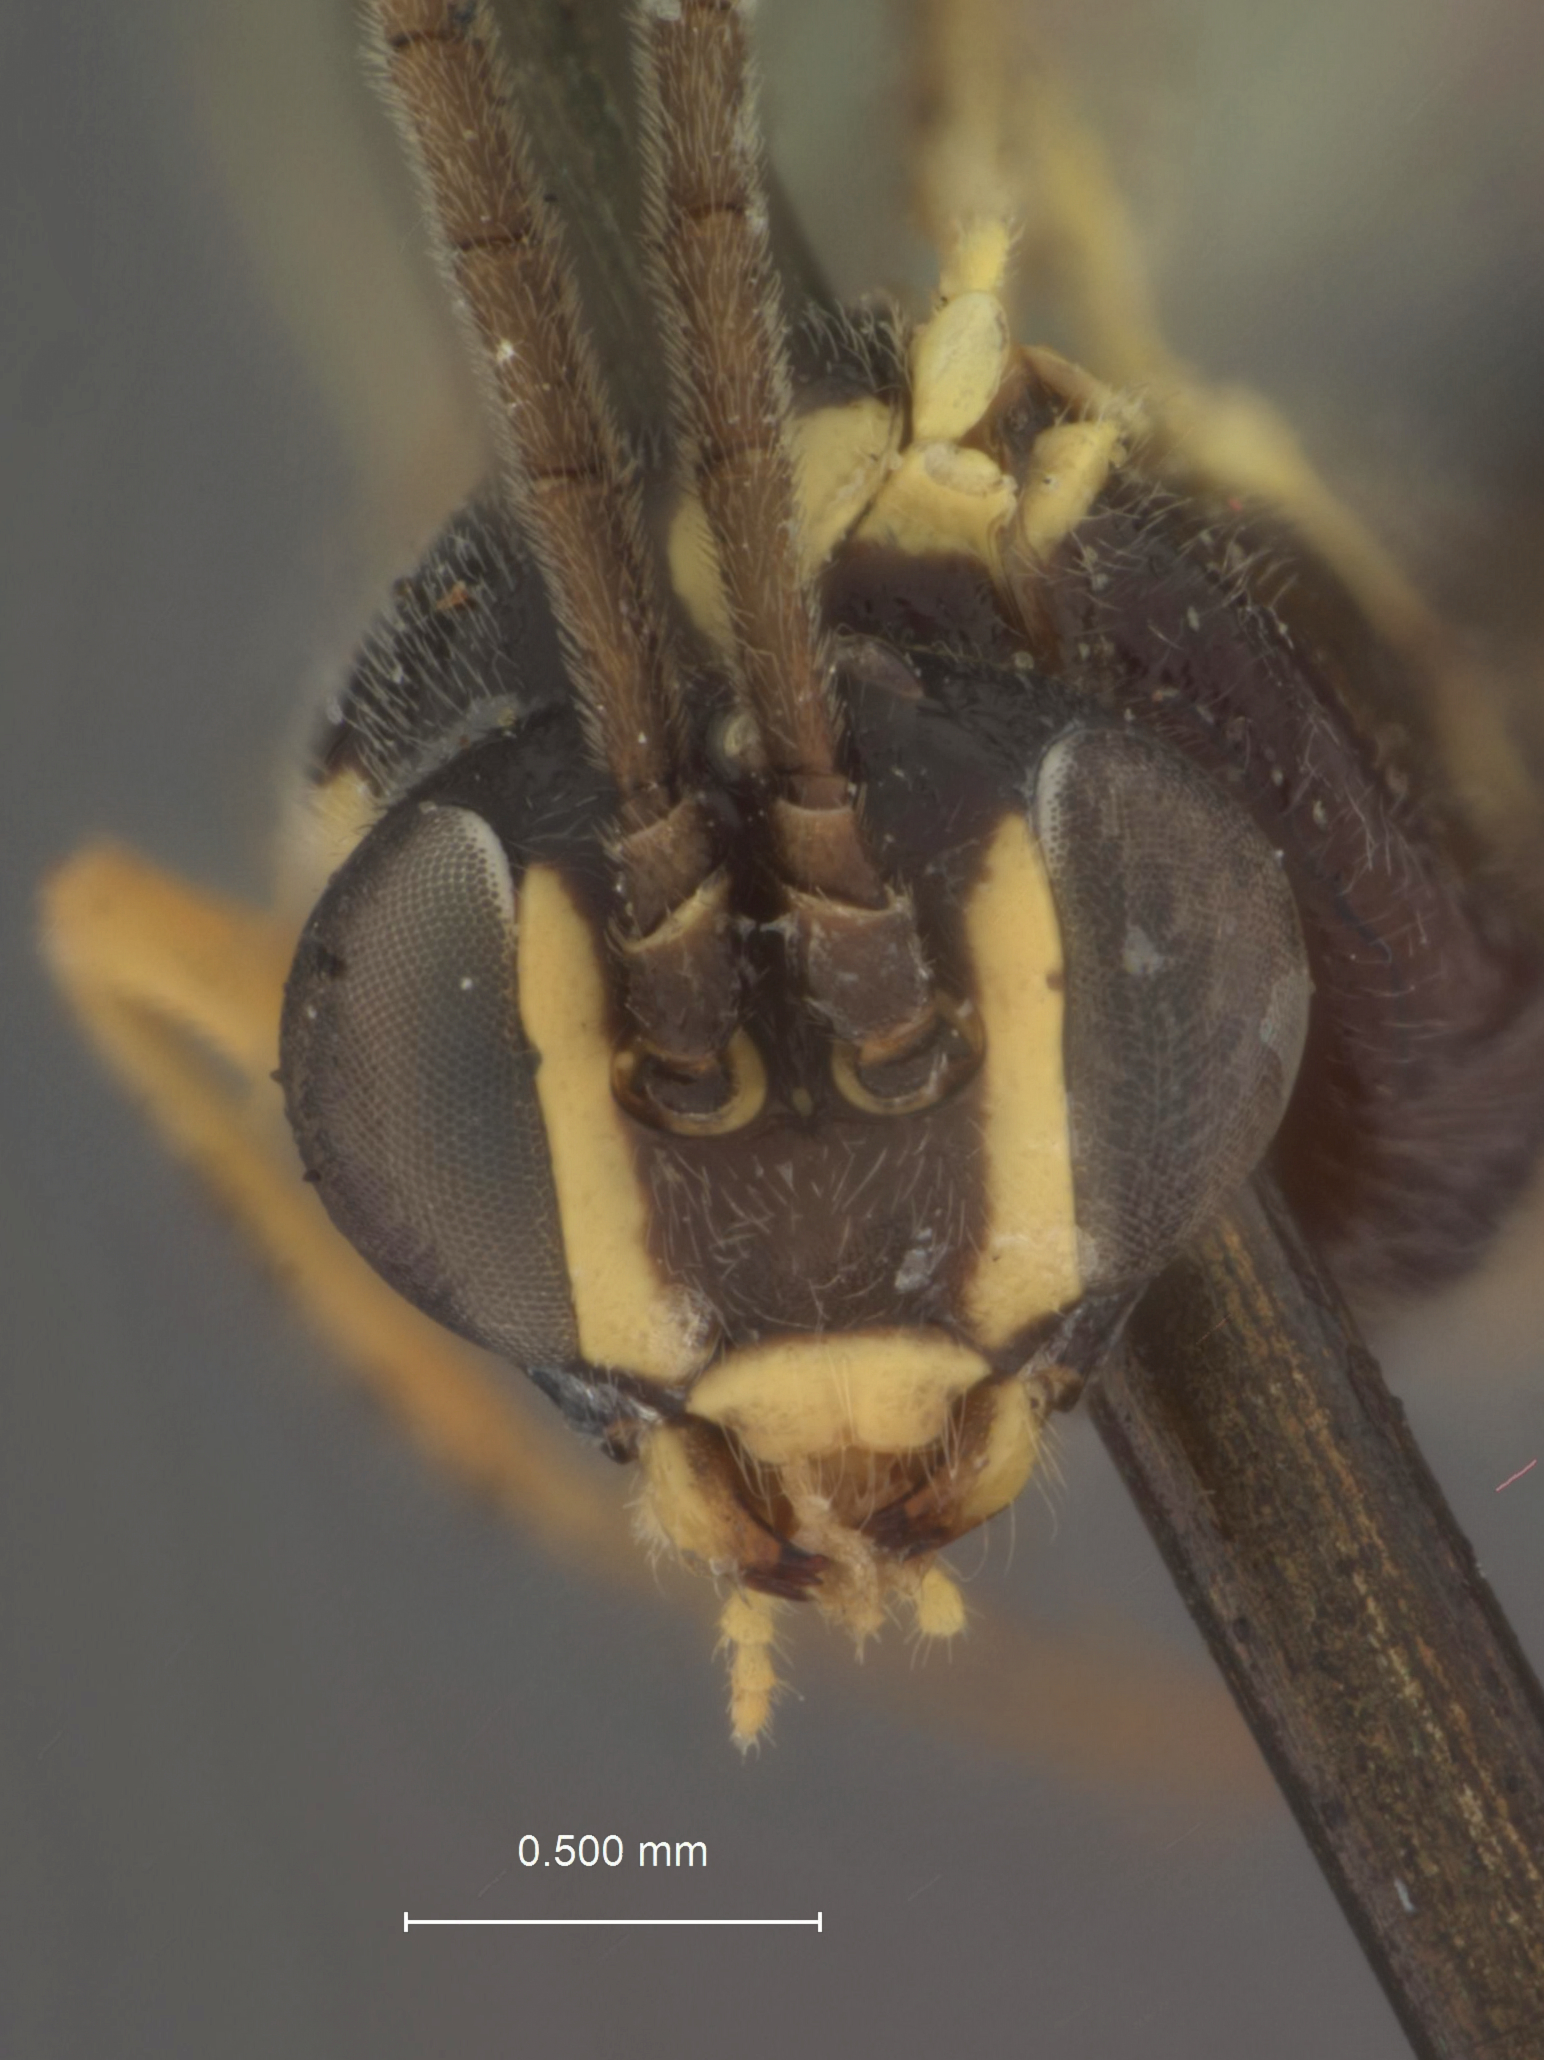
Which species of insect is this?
Diplazon cascadensis
